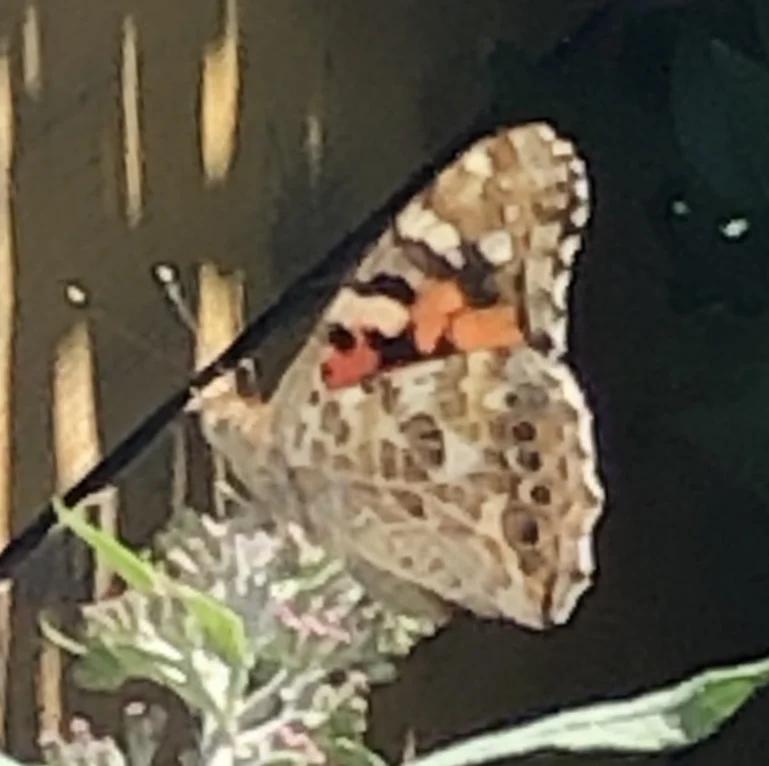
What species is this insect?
Vanessa cardui
